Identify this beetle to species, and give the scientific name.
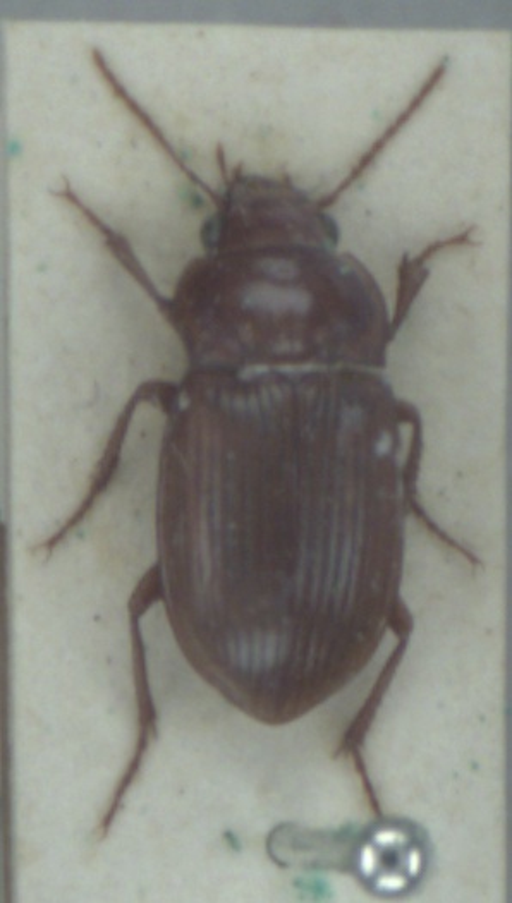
Amara fulva
